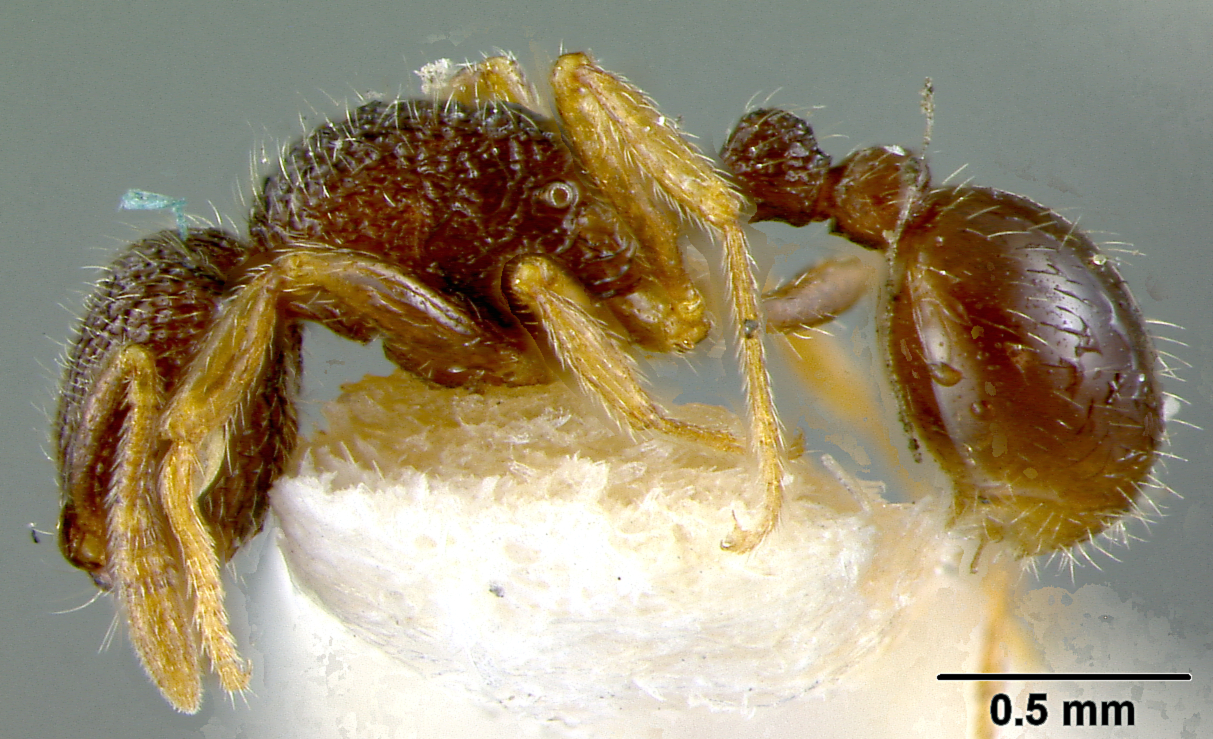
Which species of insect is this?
Rogeria belti
